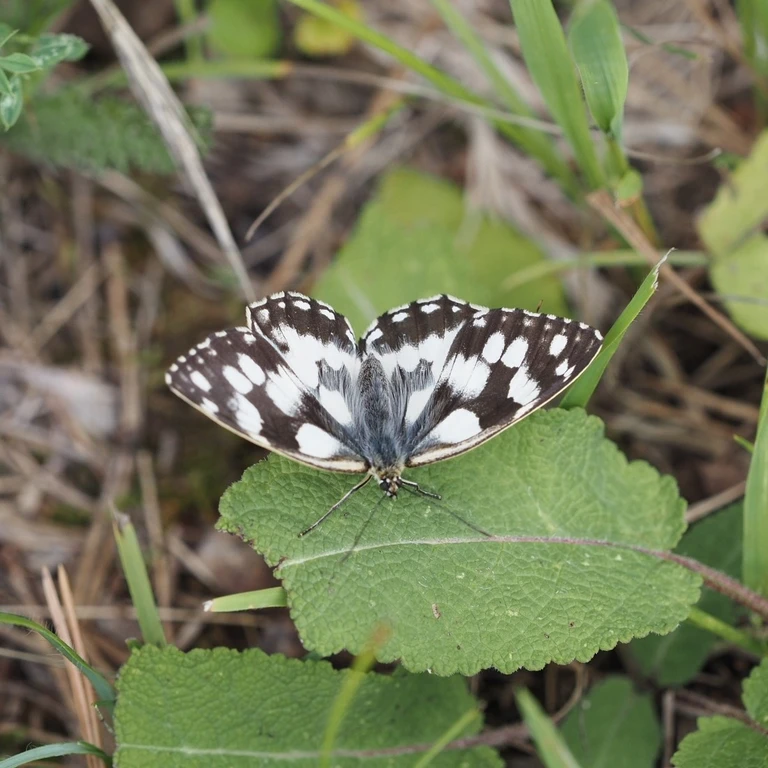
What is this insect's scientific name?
Melanargia galathea
